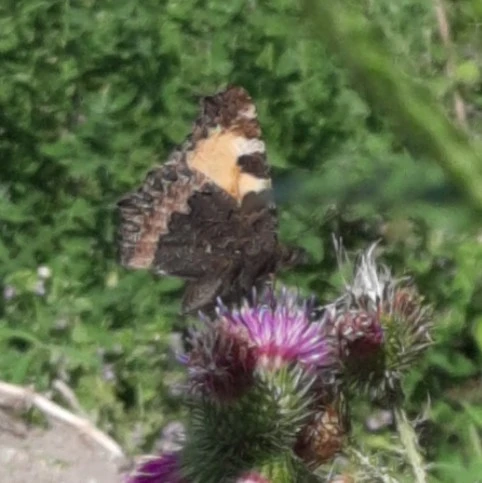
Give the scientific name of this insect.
Aglais urticae
